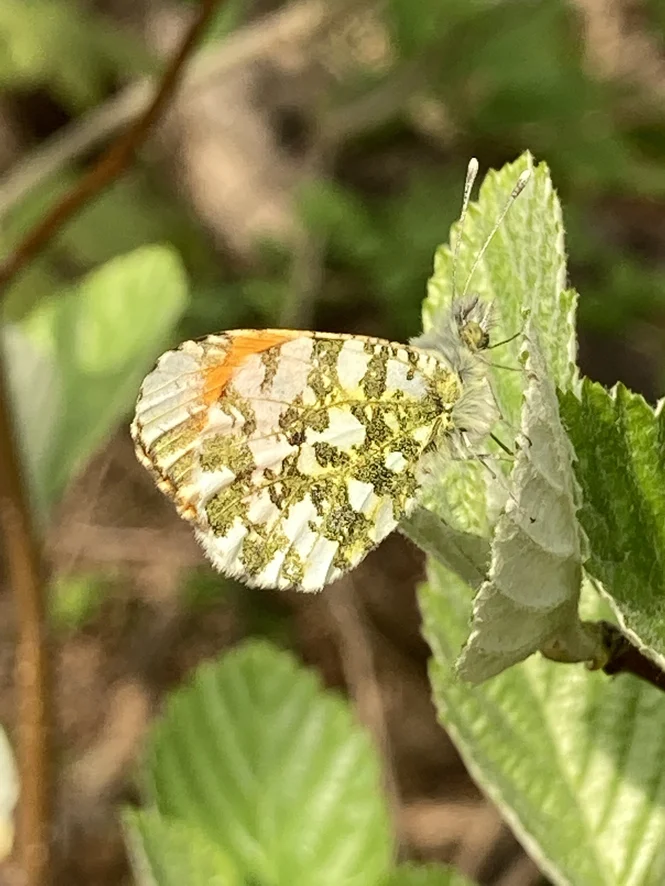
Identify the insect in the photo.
Anthocharis cardamines
